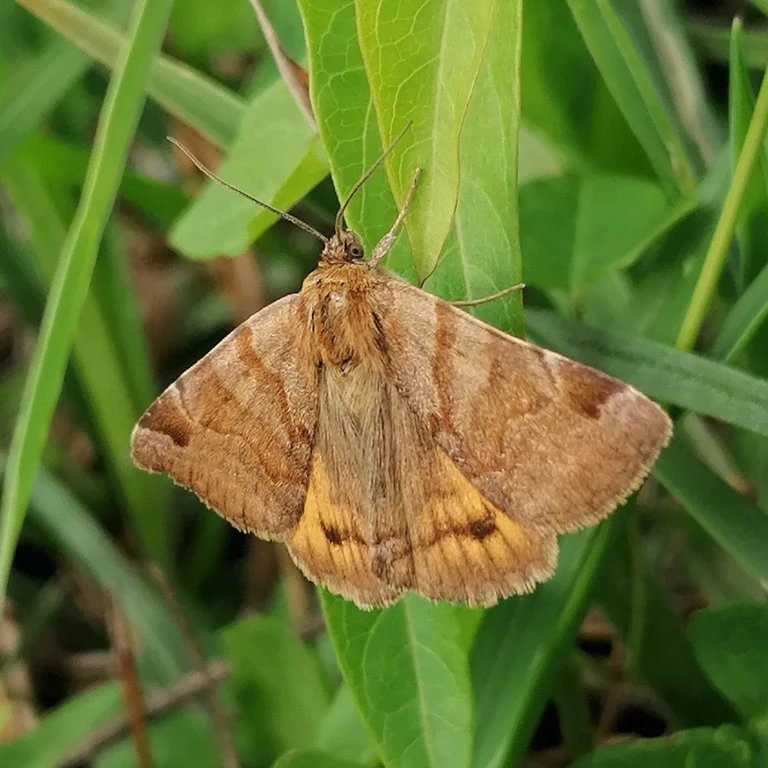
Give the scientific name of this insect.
Euclidia glyphica
